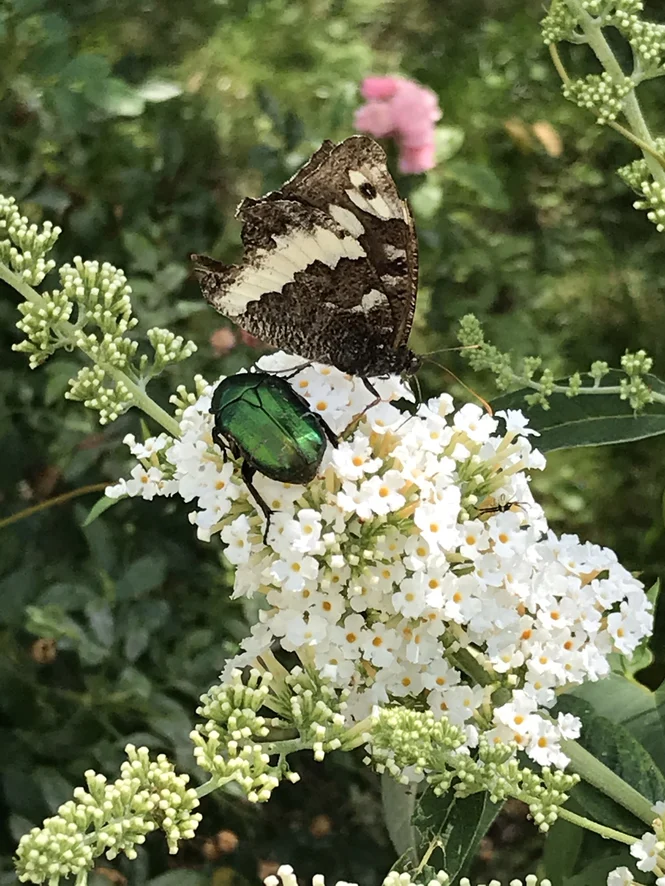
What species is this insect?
Brintesia circe
